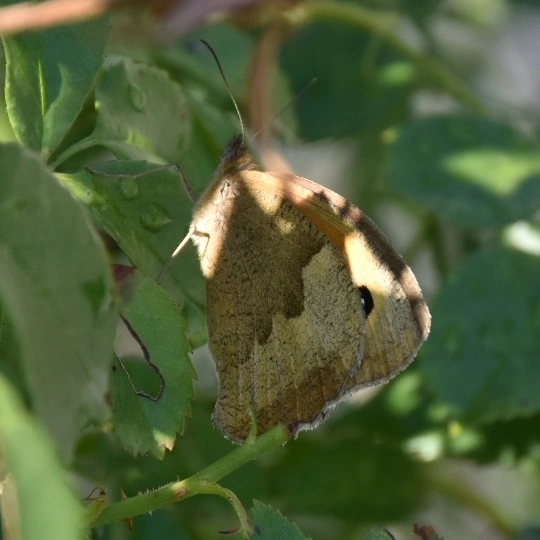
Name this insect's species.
Maniola jurtina
